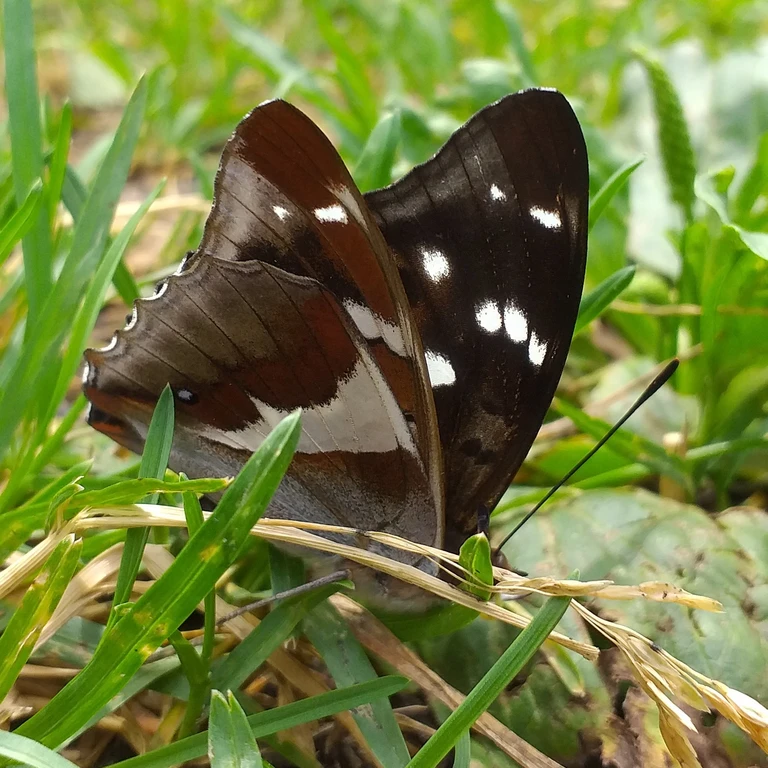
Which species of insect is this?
Apatura iris
